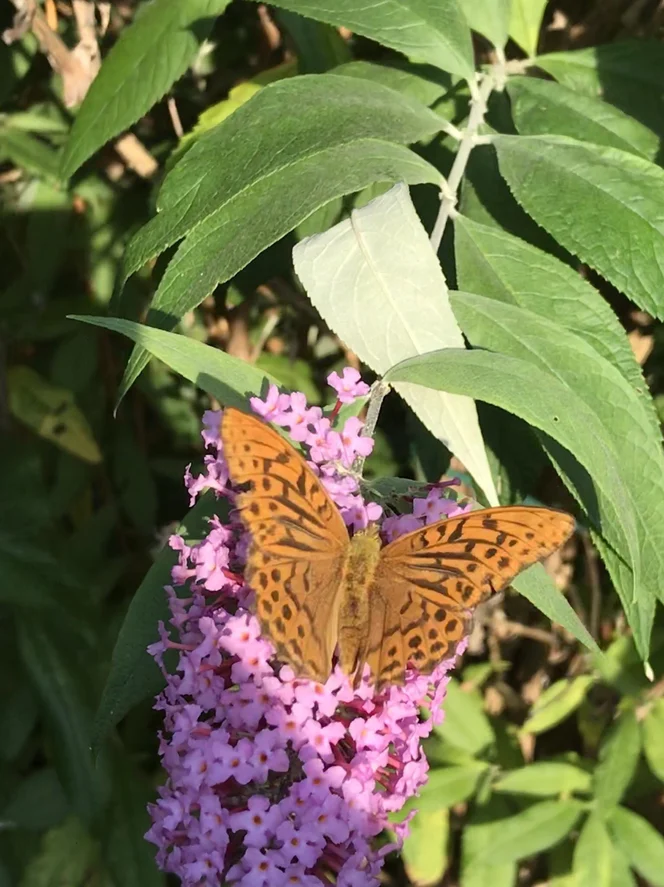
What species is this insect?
Argynnis paphia
